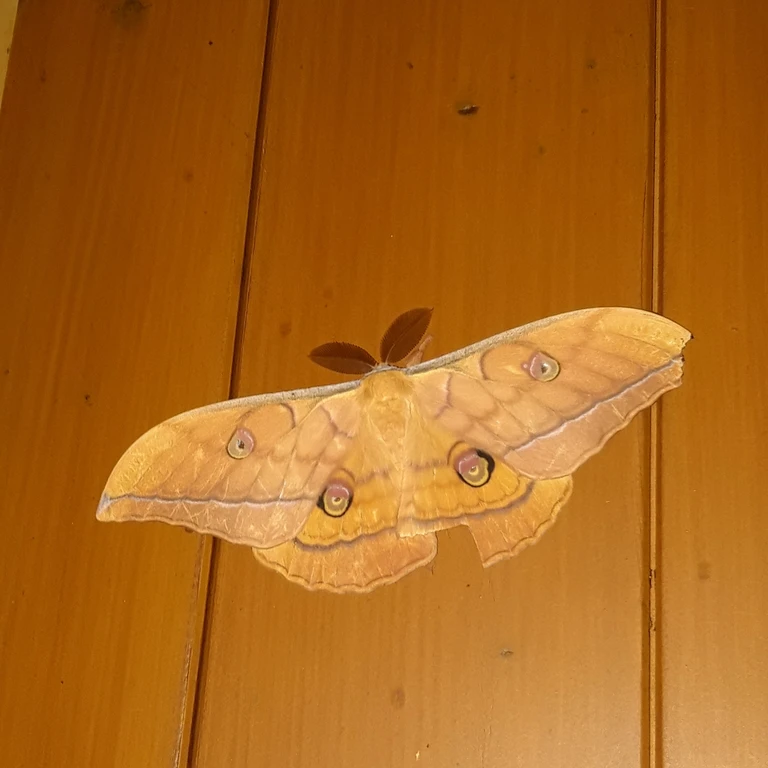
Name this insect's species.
Antheraea yamamai
